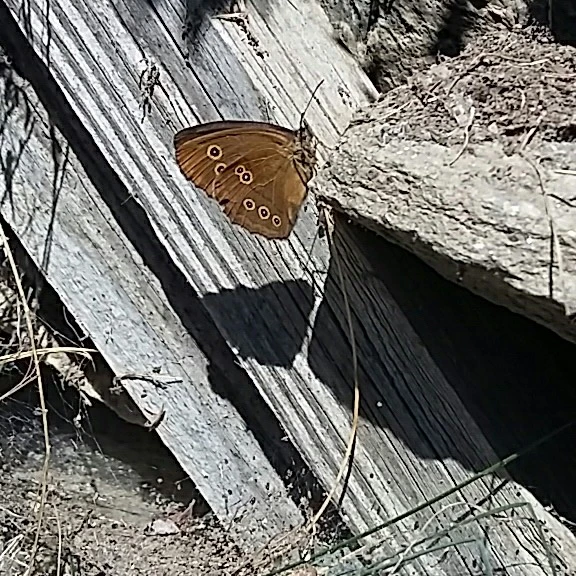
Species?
Aphantopus hyperantus
